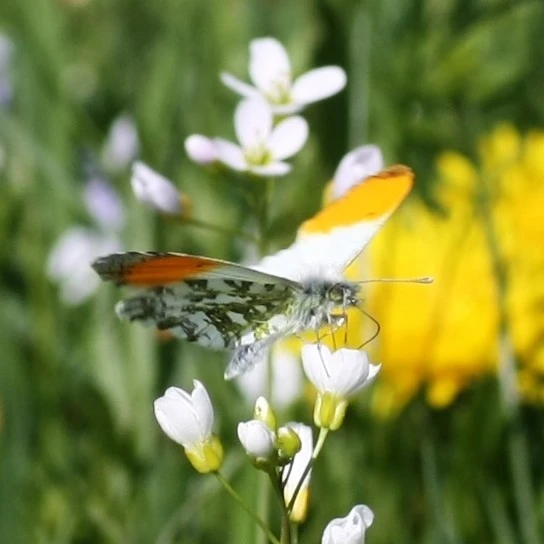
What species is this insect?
Anthocharis cardamines
